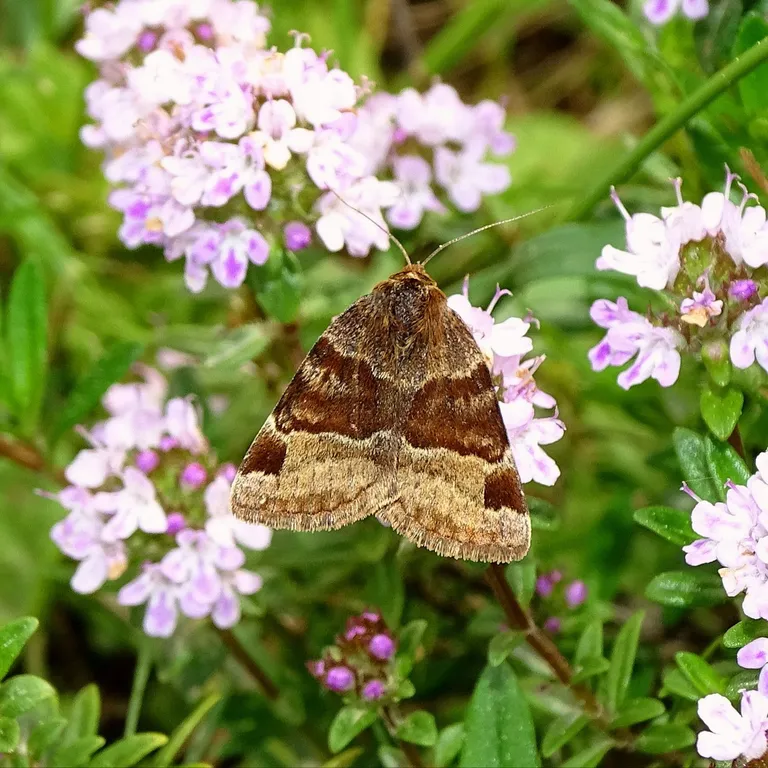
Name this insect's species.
Euclidia glyphica
